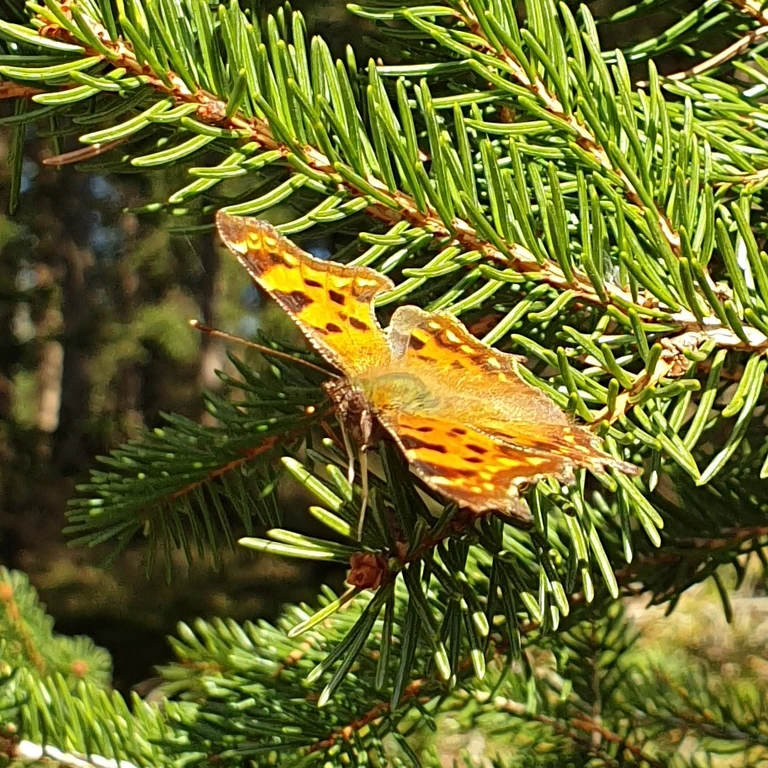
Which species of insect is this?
Polygonia c-album
